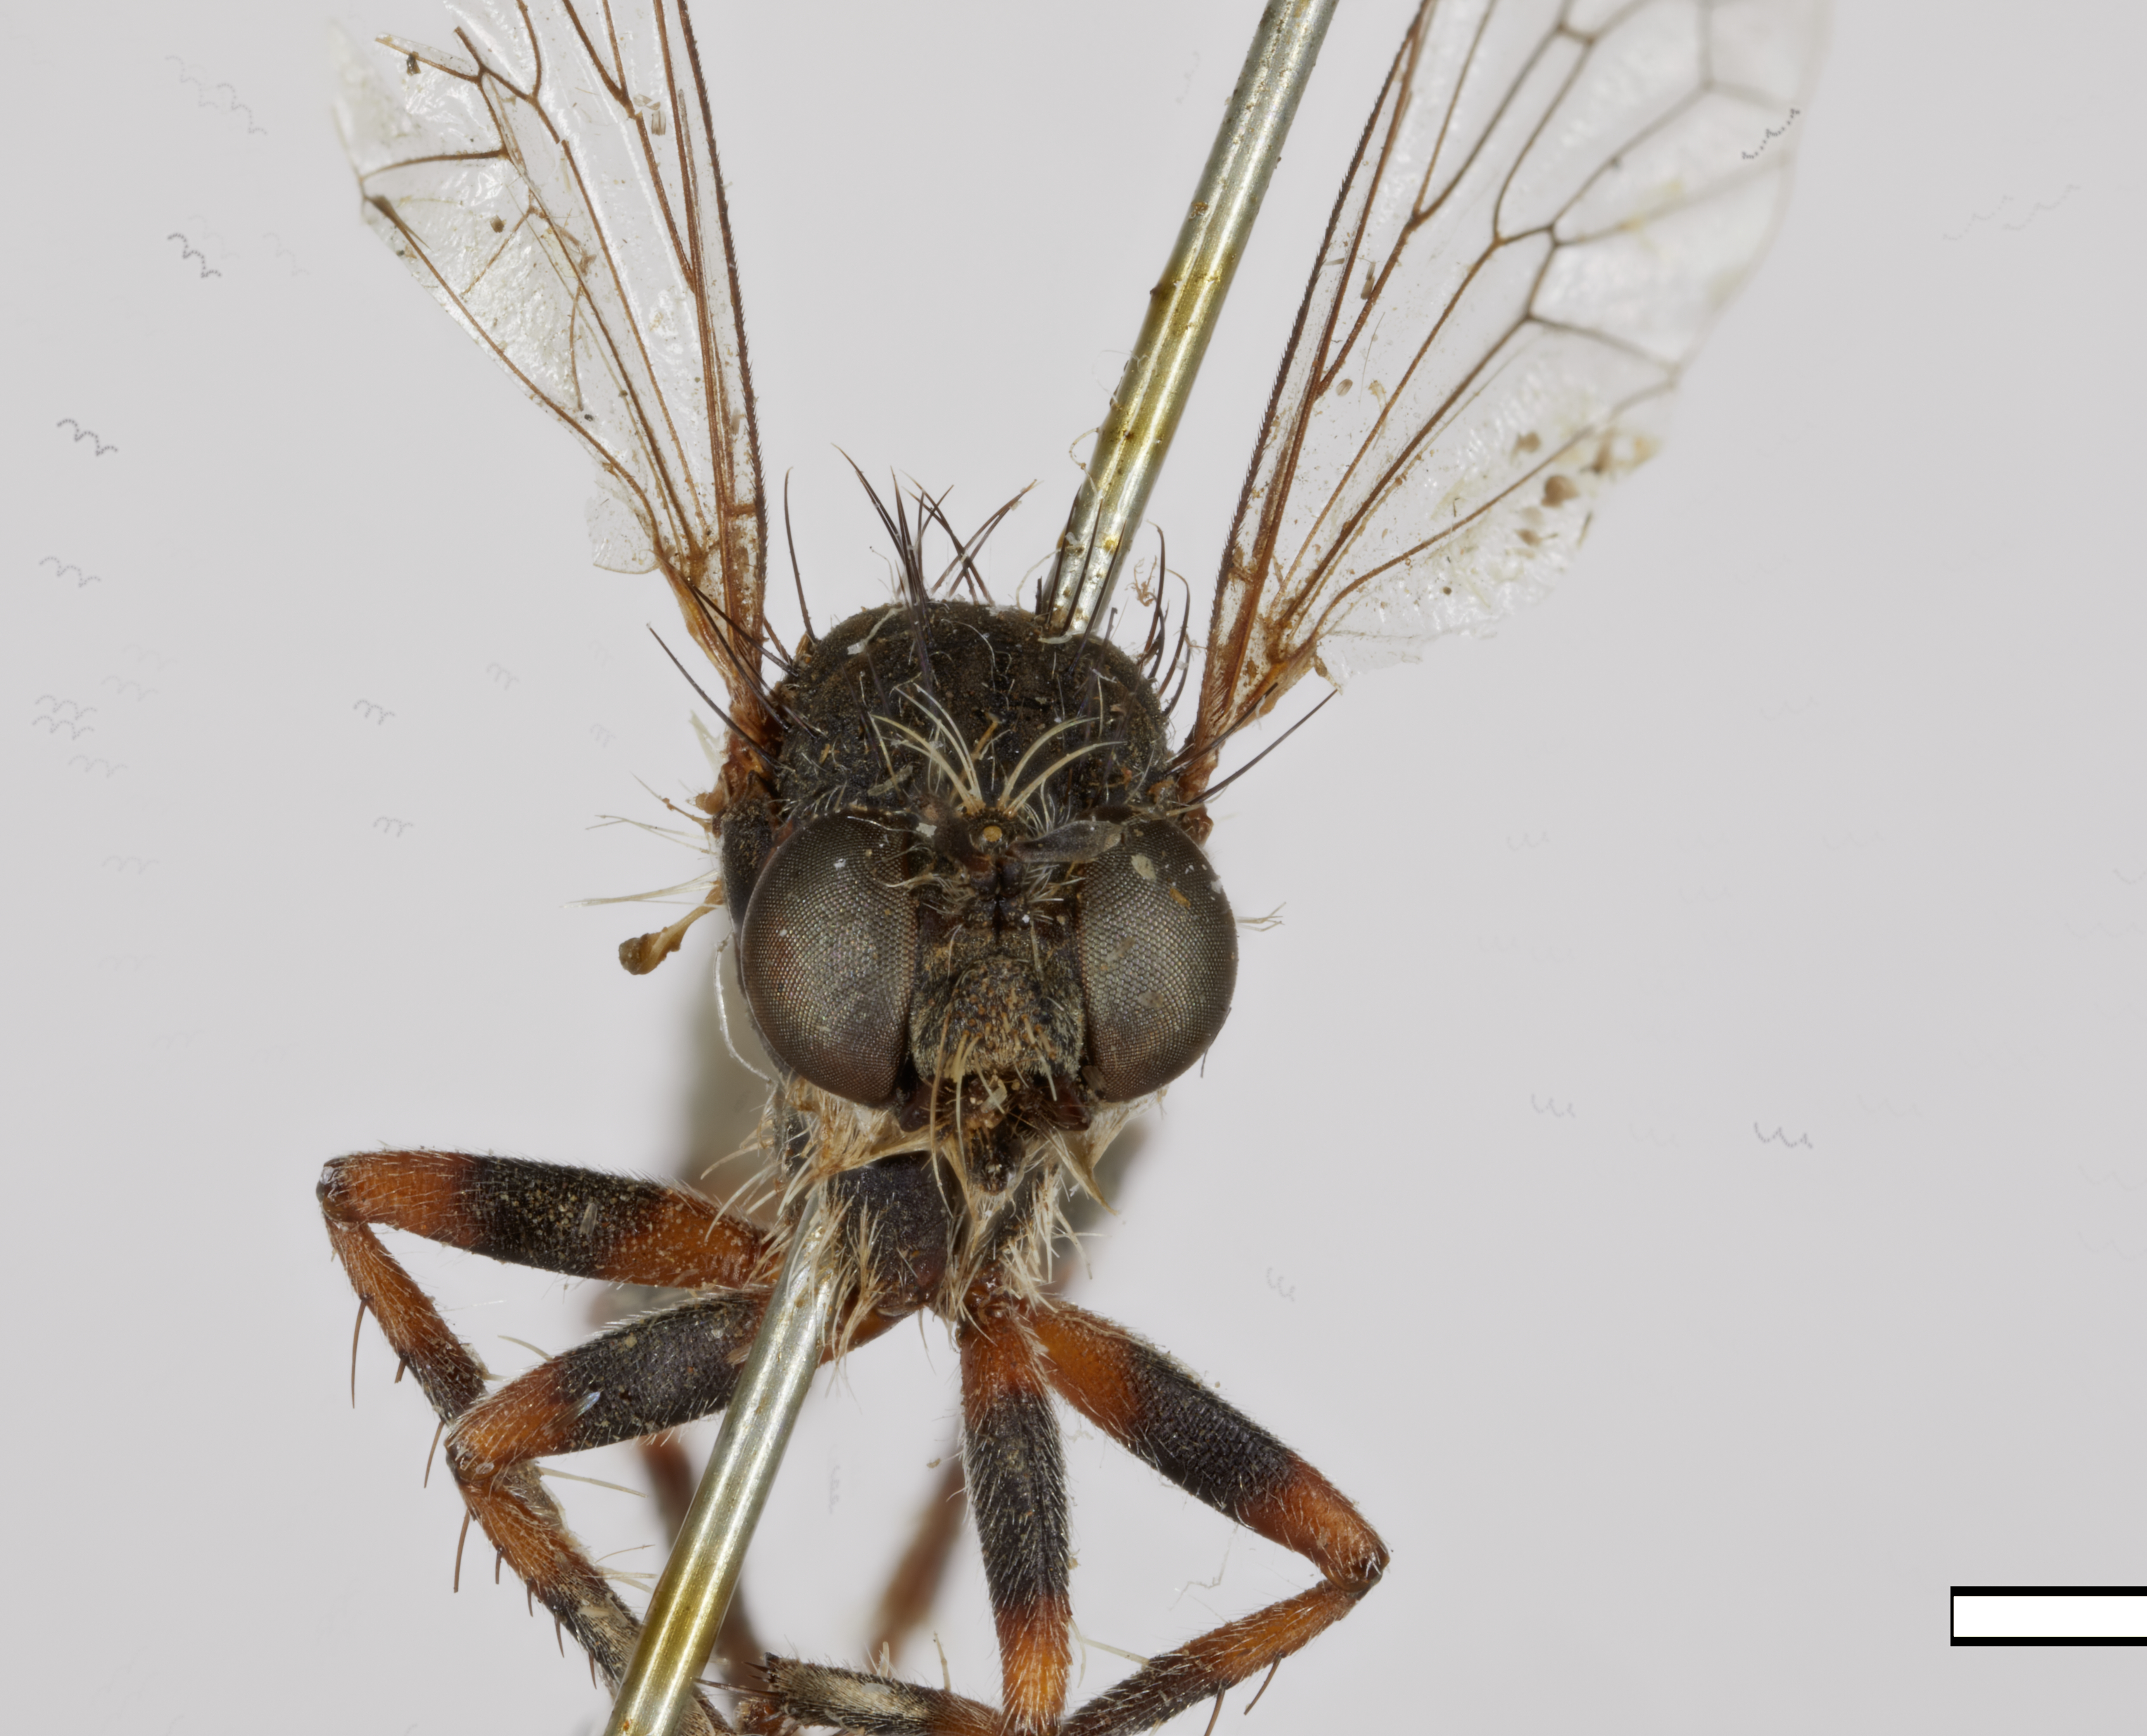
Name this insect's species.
Lestomyia redlandae
